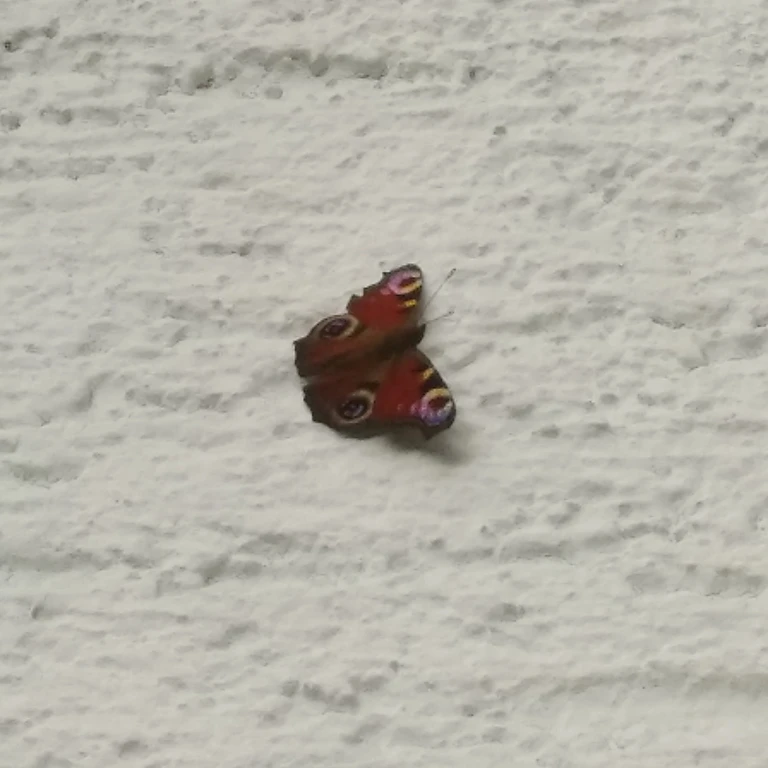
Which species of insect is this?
Aglais io
